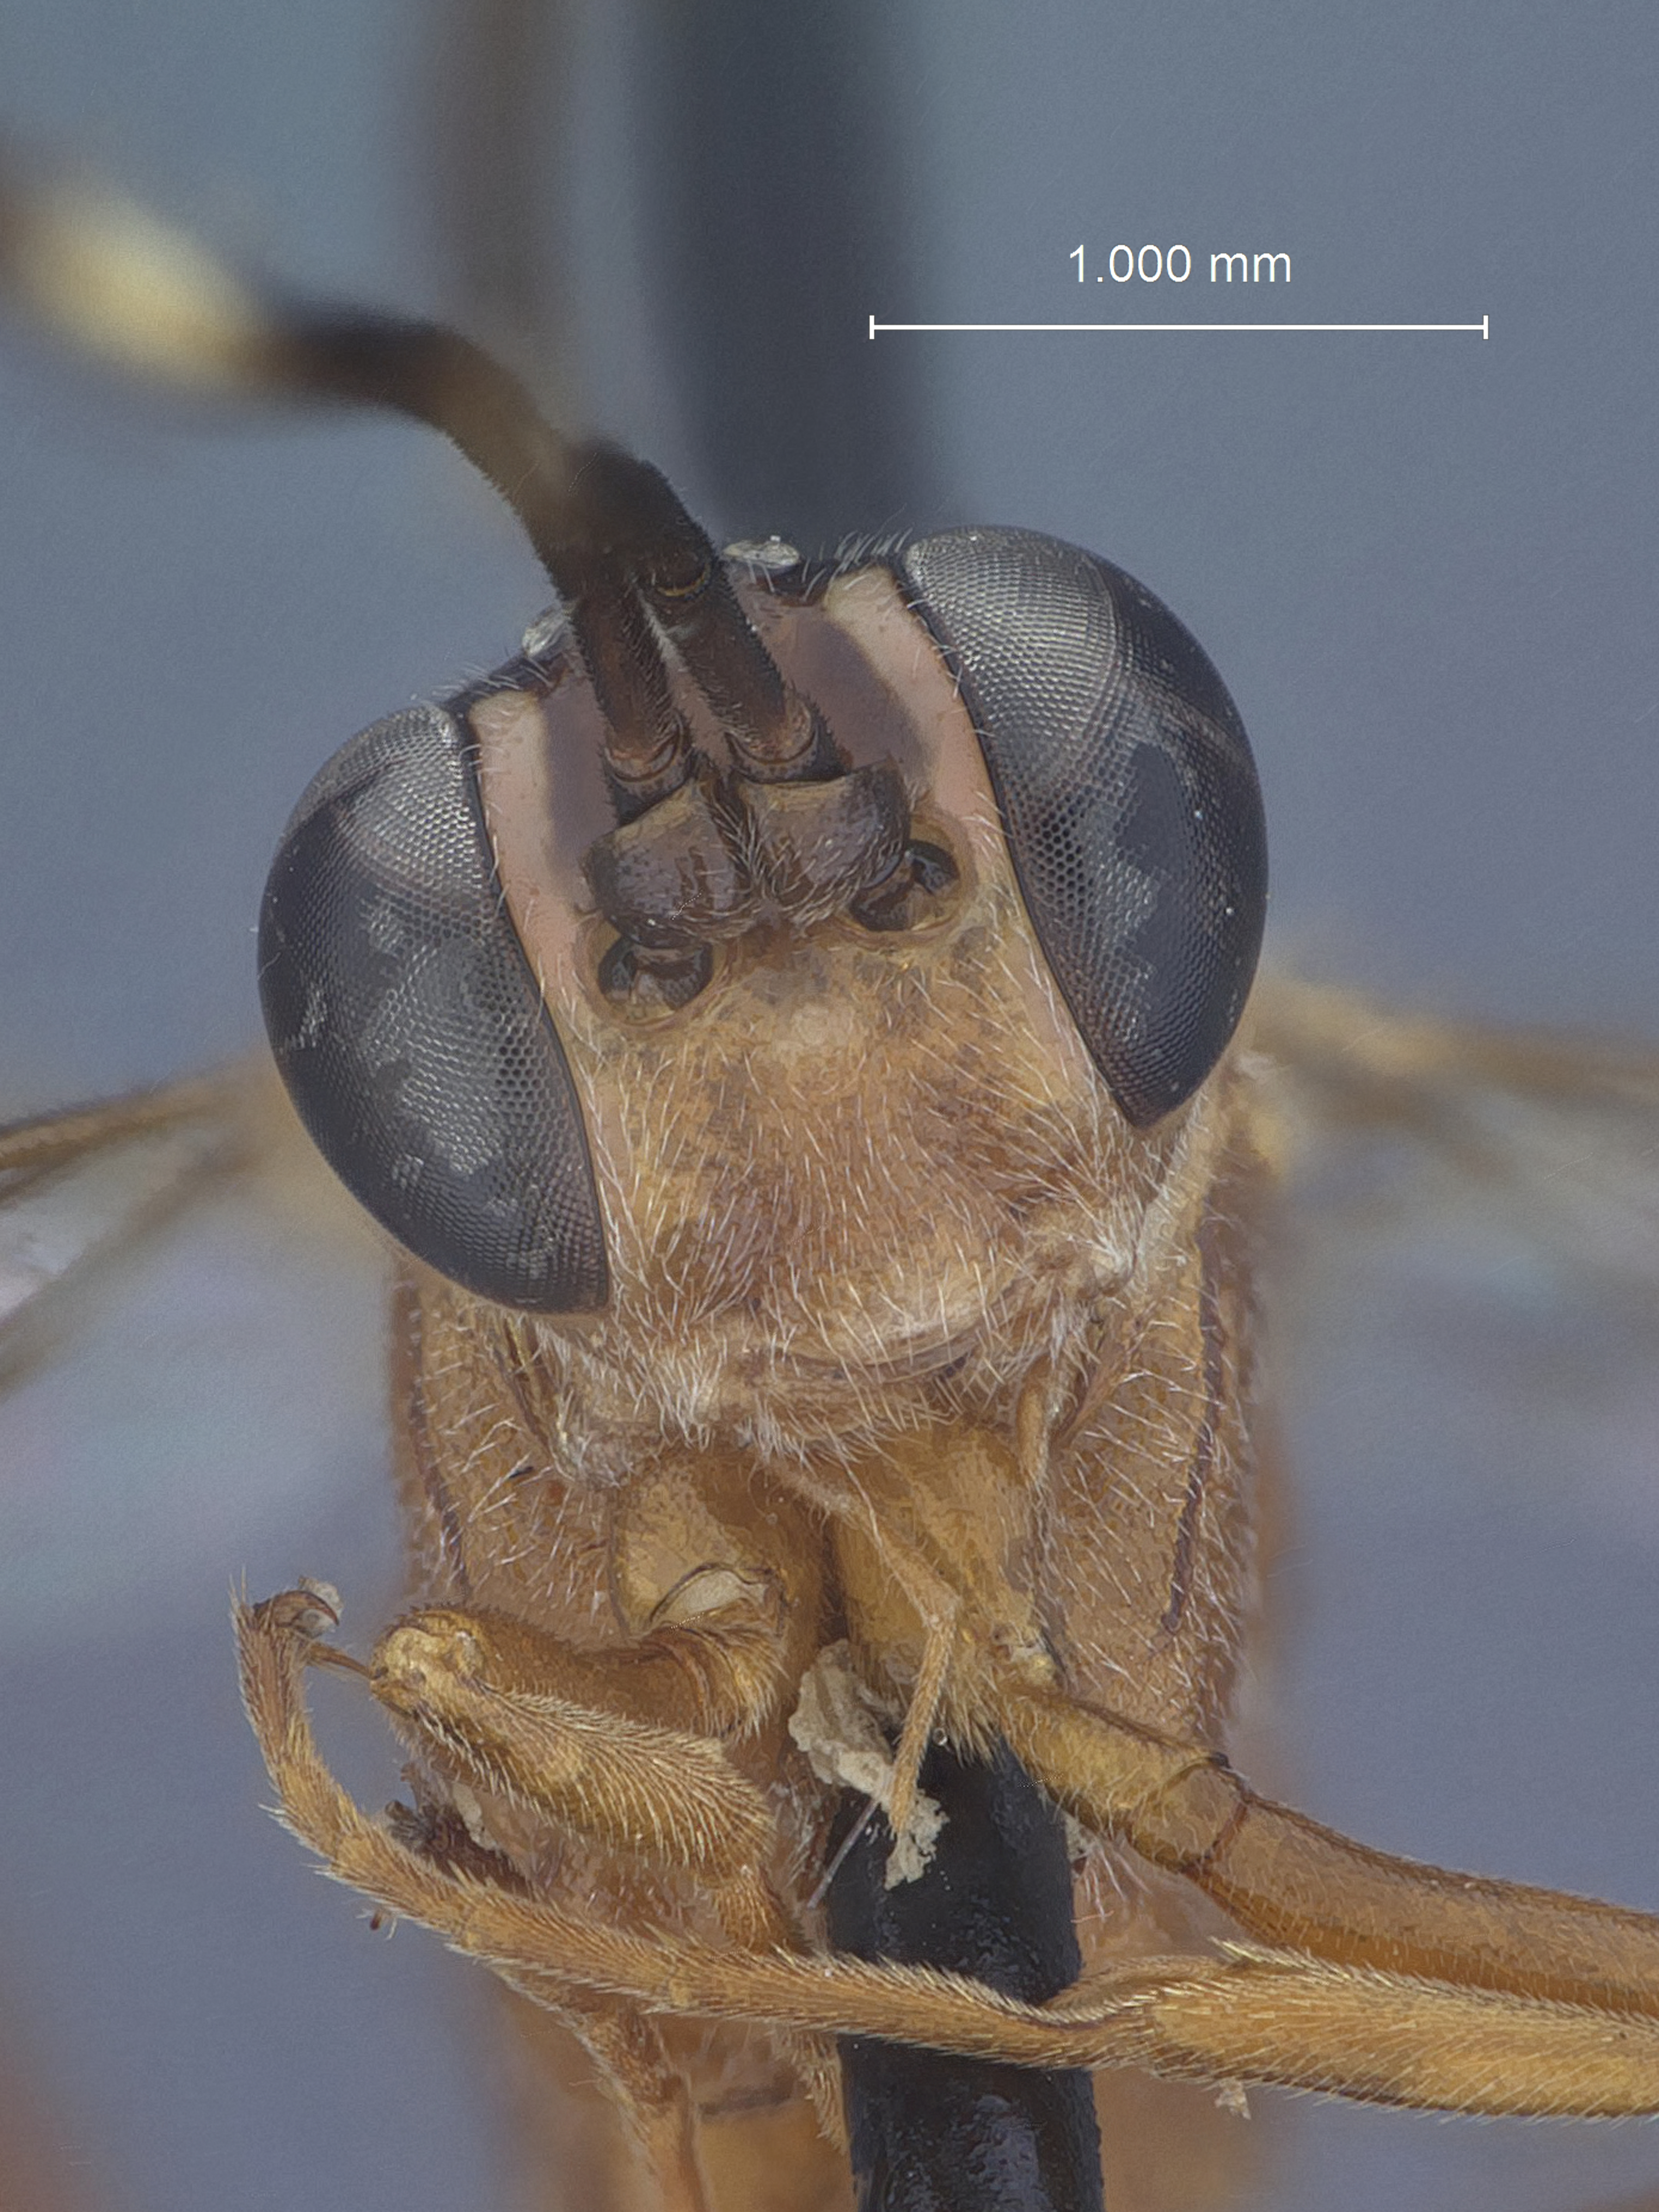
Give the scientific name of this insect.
Listrognathus paludata
